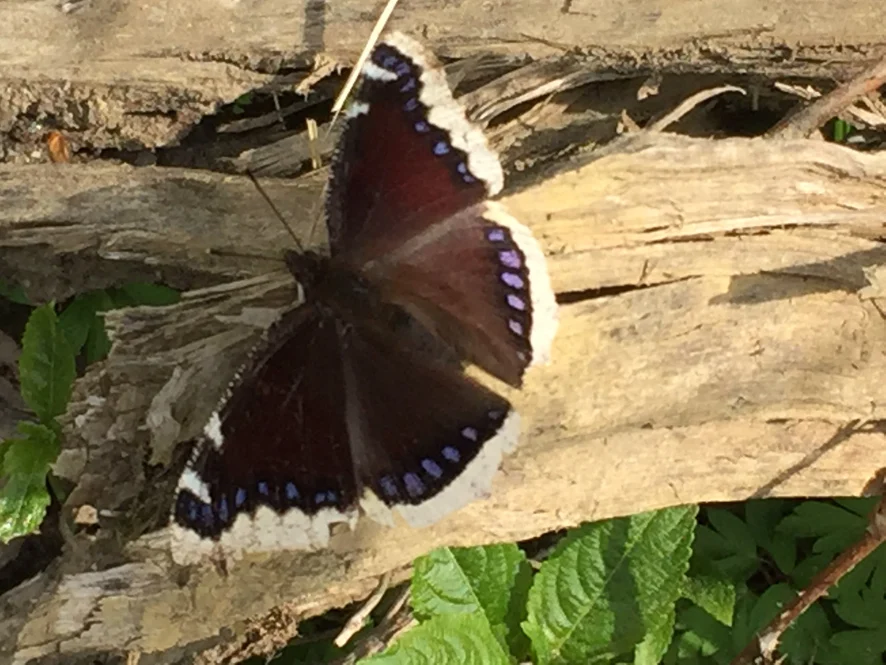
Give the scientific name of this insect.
Nymphalis antiopa
